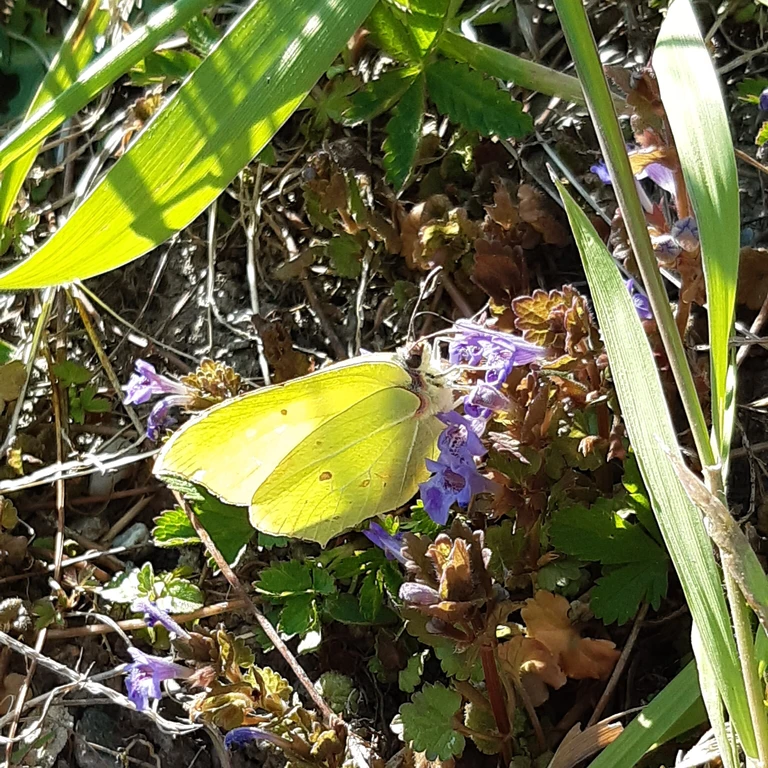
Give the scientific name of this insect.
Gonepteryx rhamni
